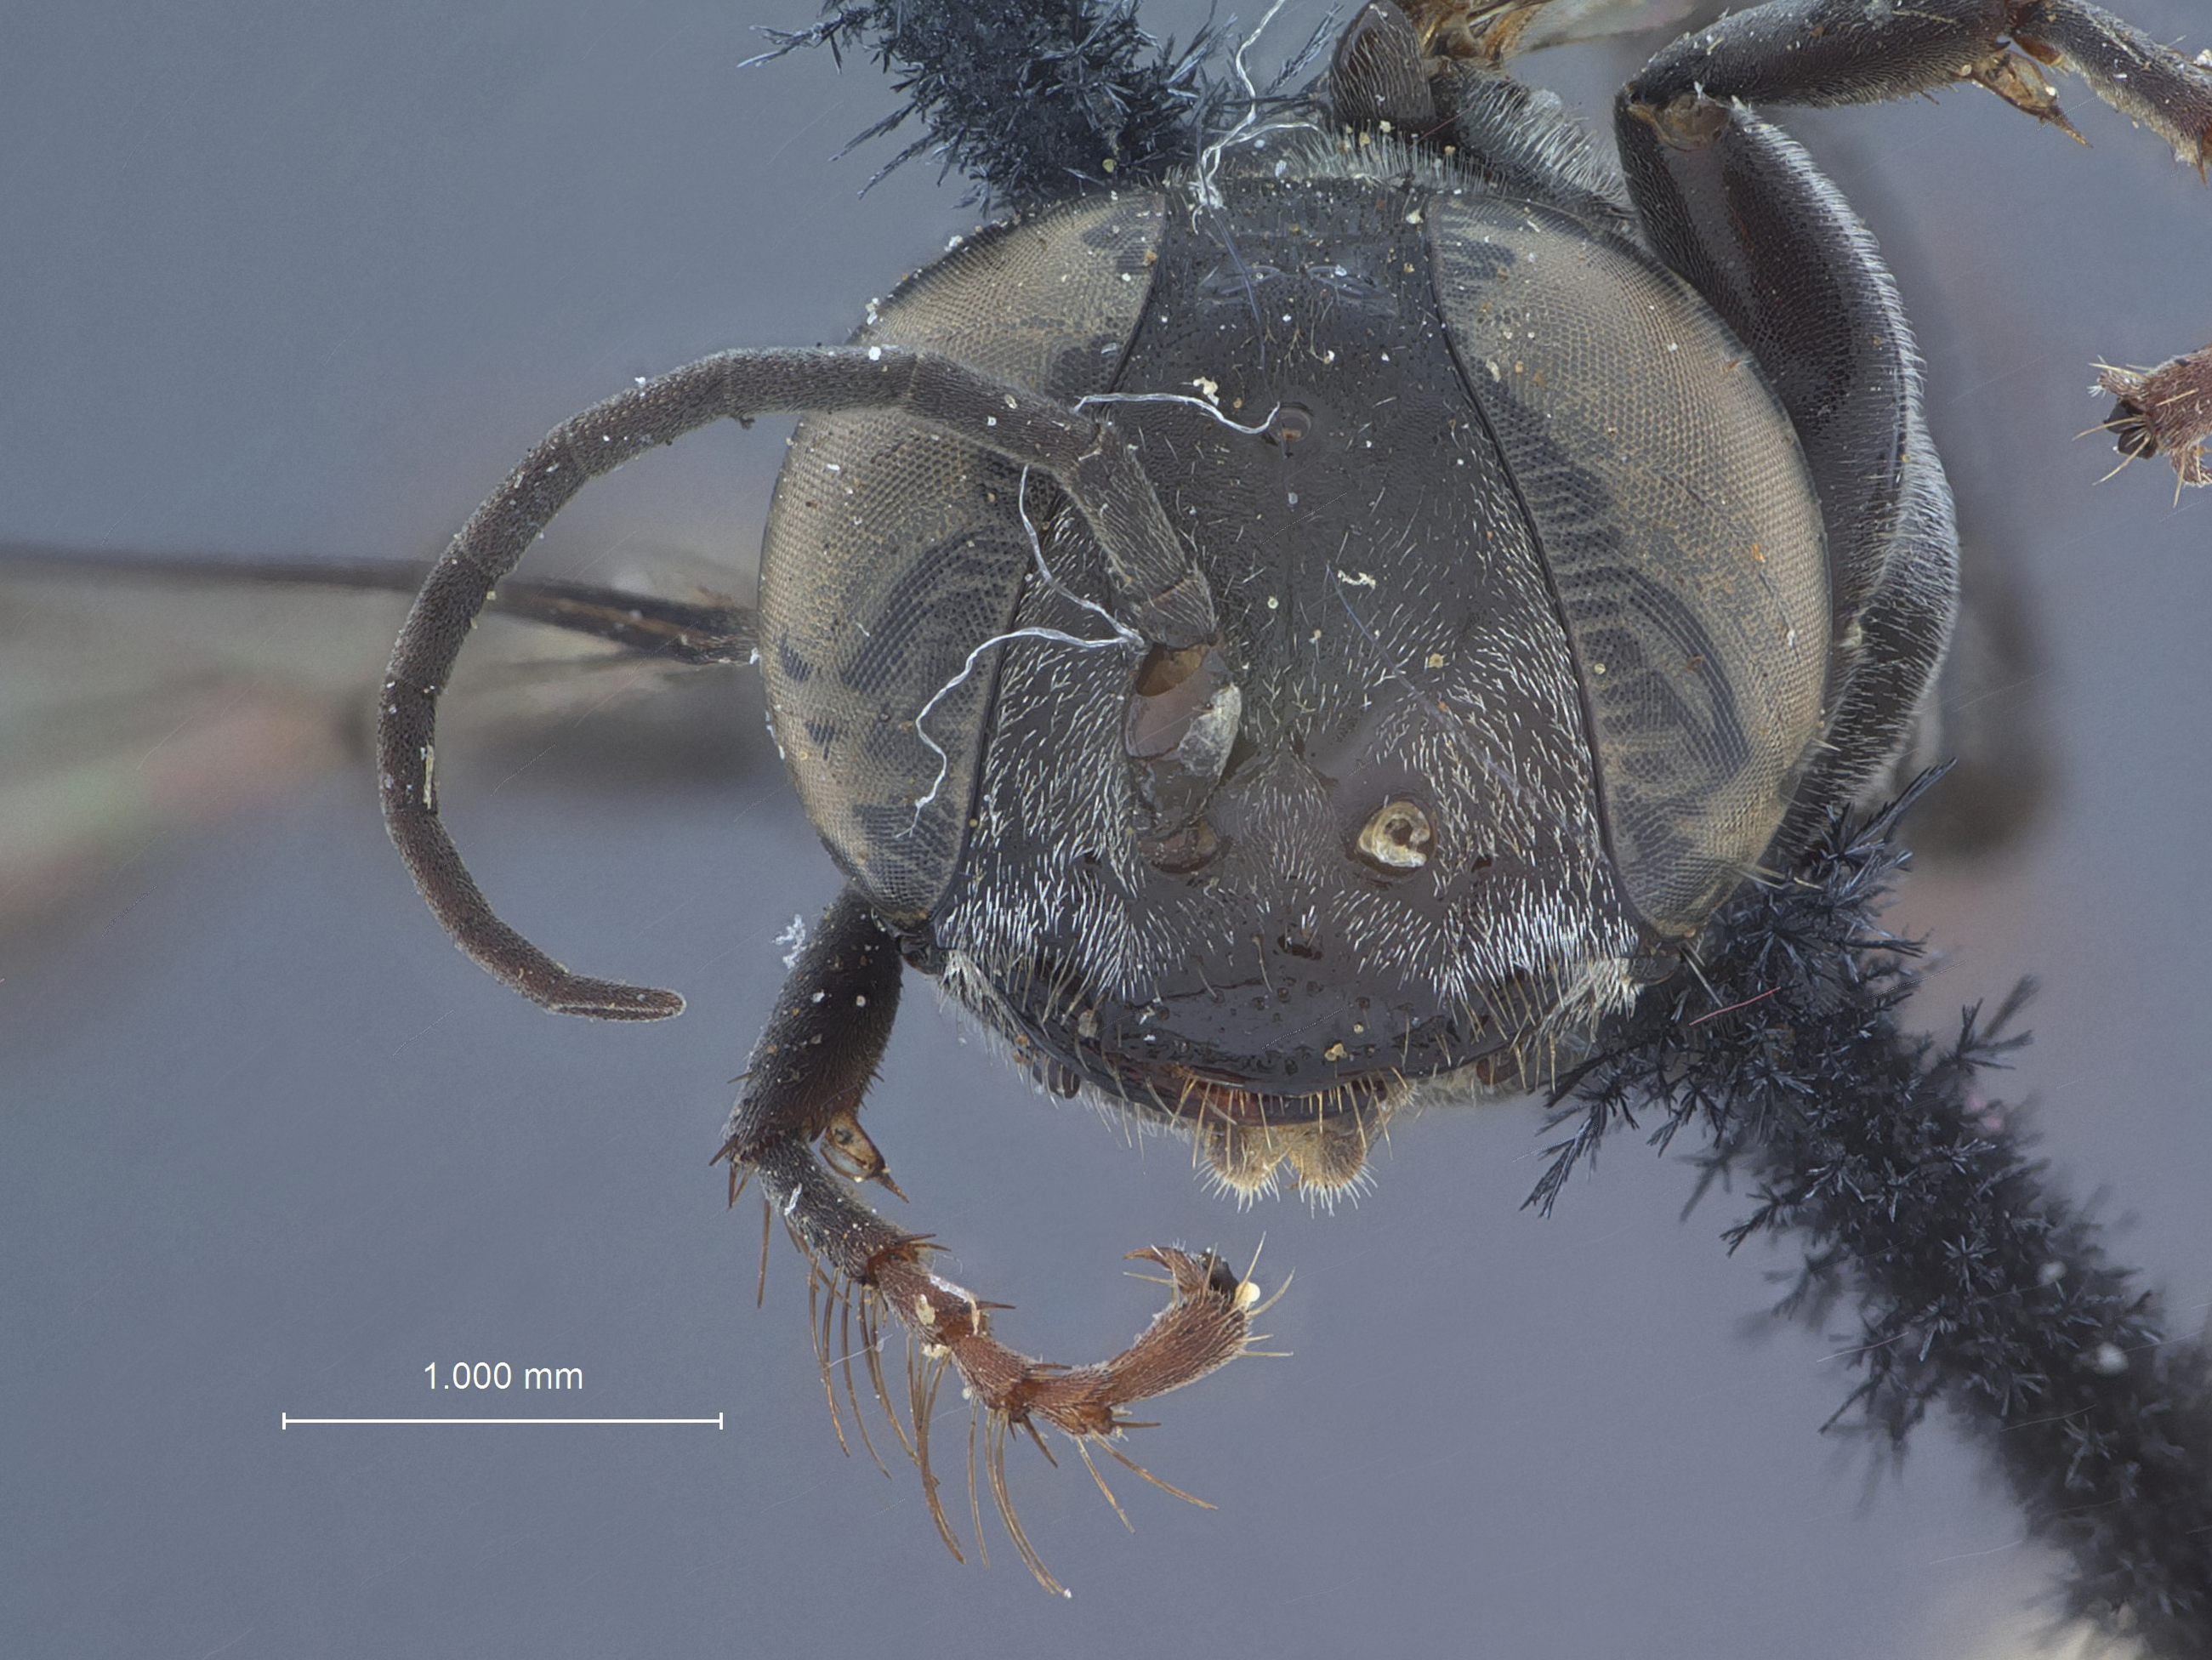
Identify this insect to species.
Tachysphex giffardi
